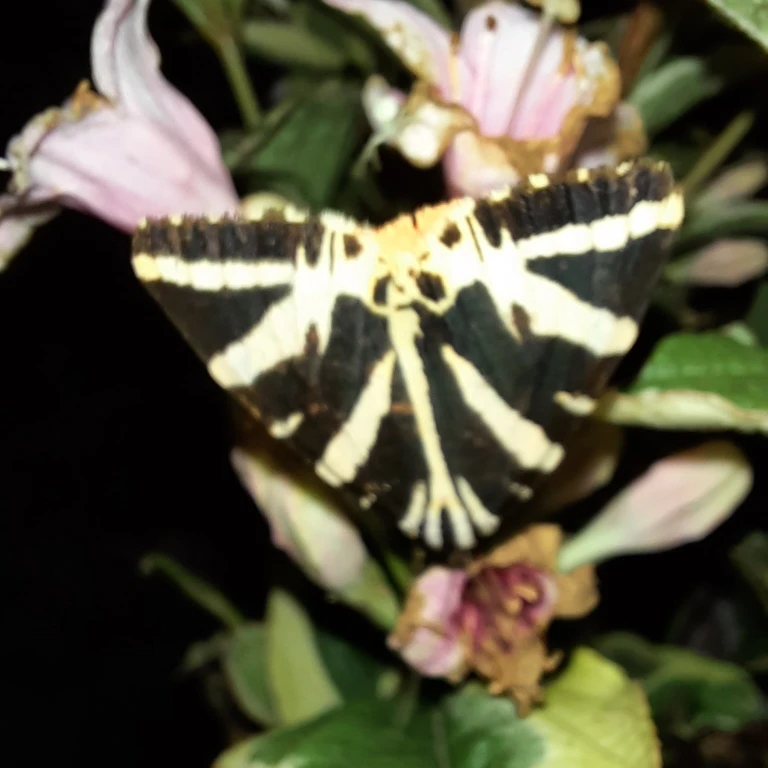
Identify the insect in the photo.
Euplagia quadripunctaria
